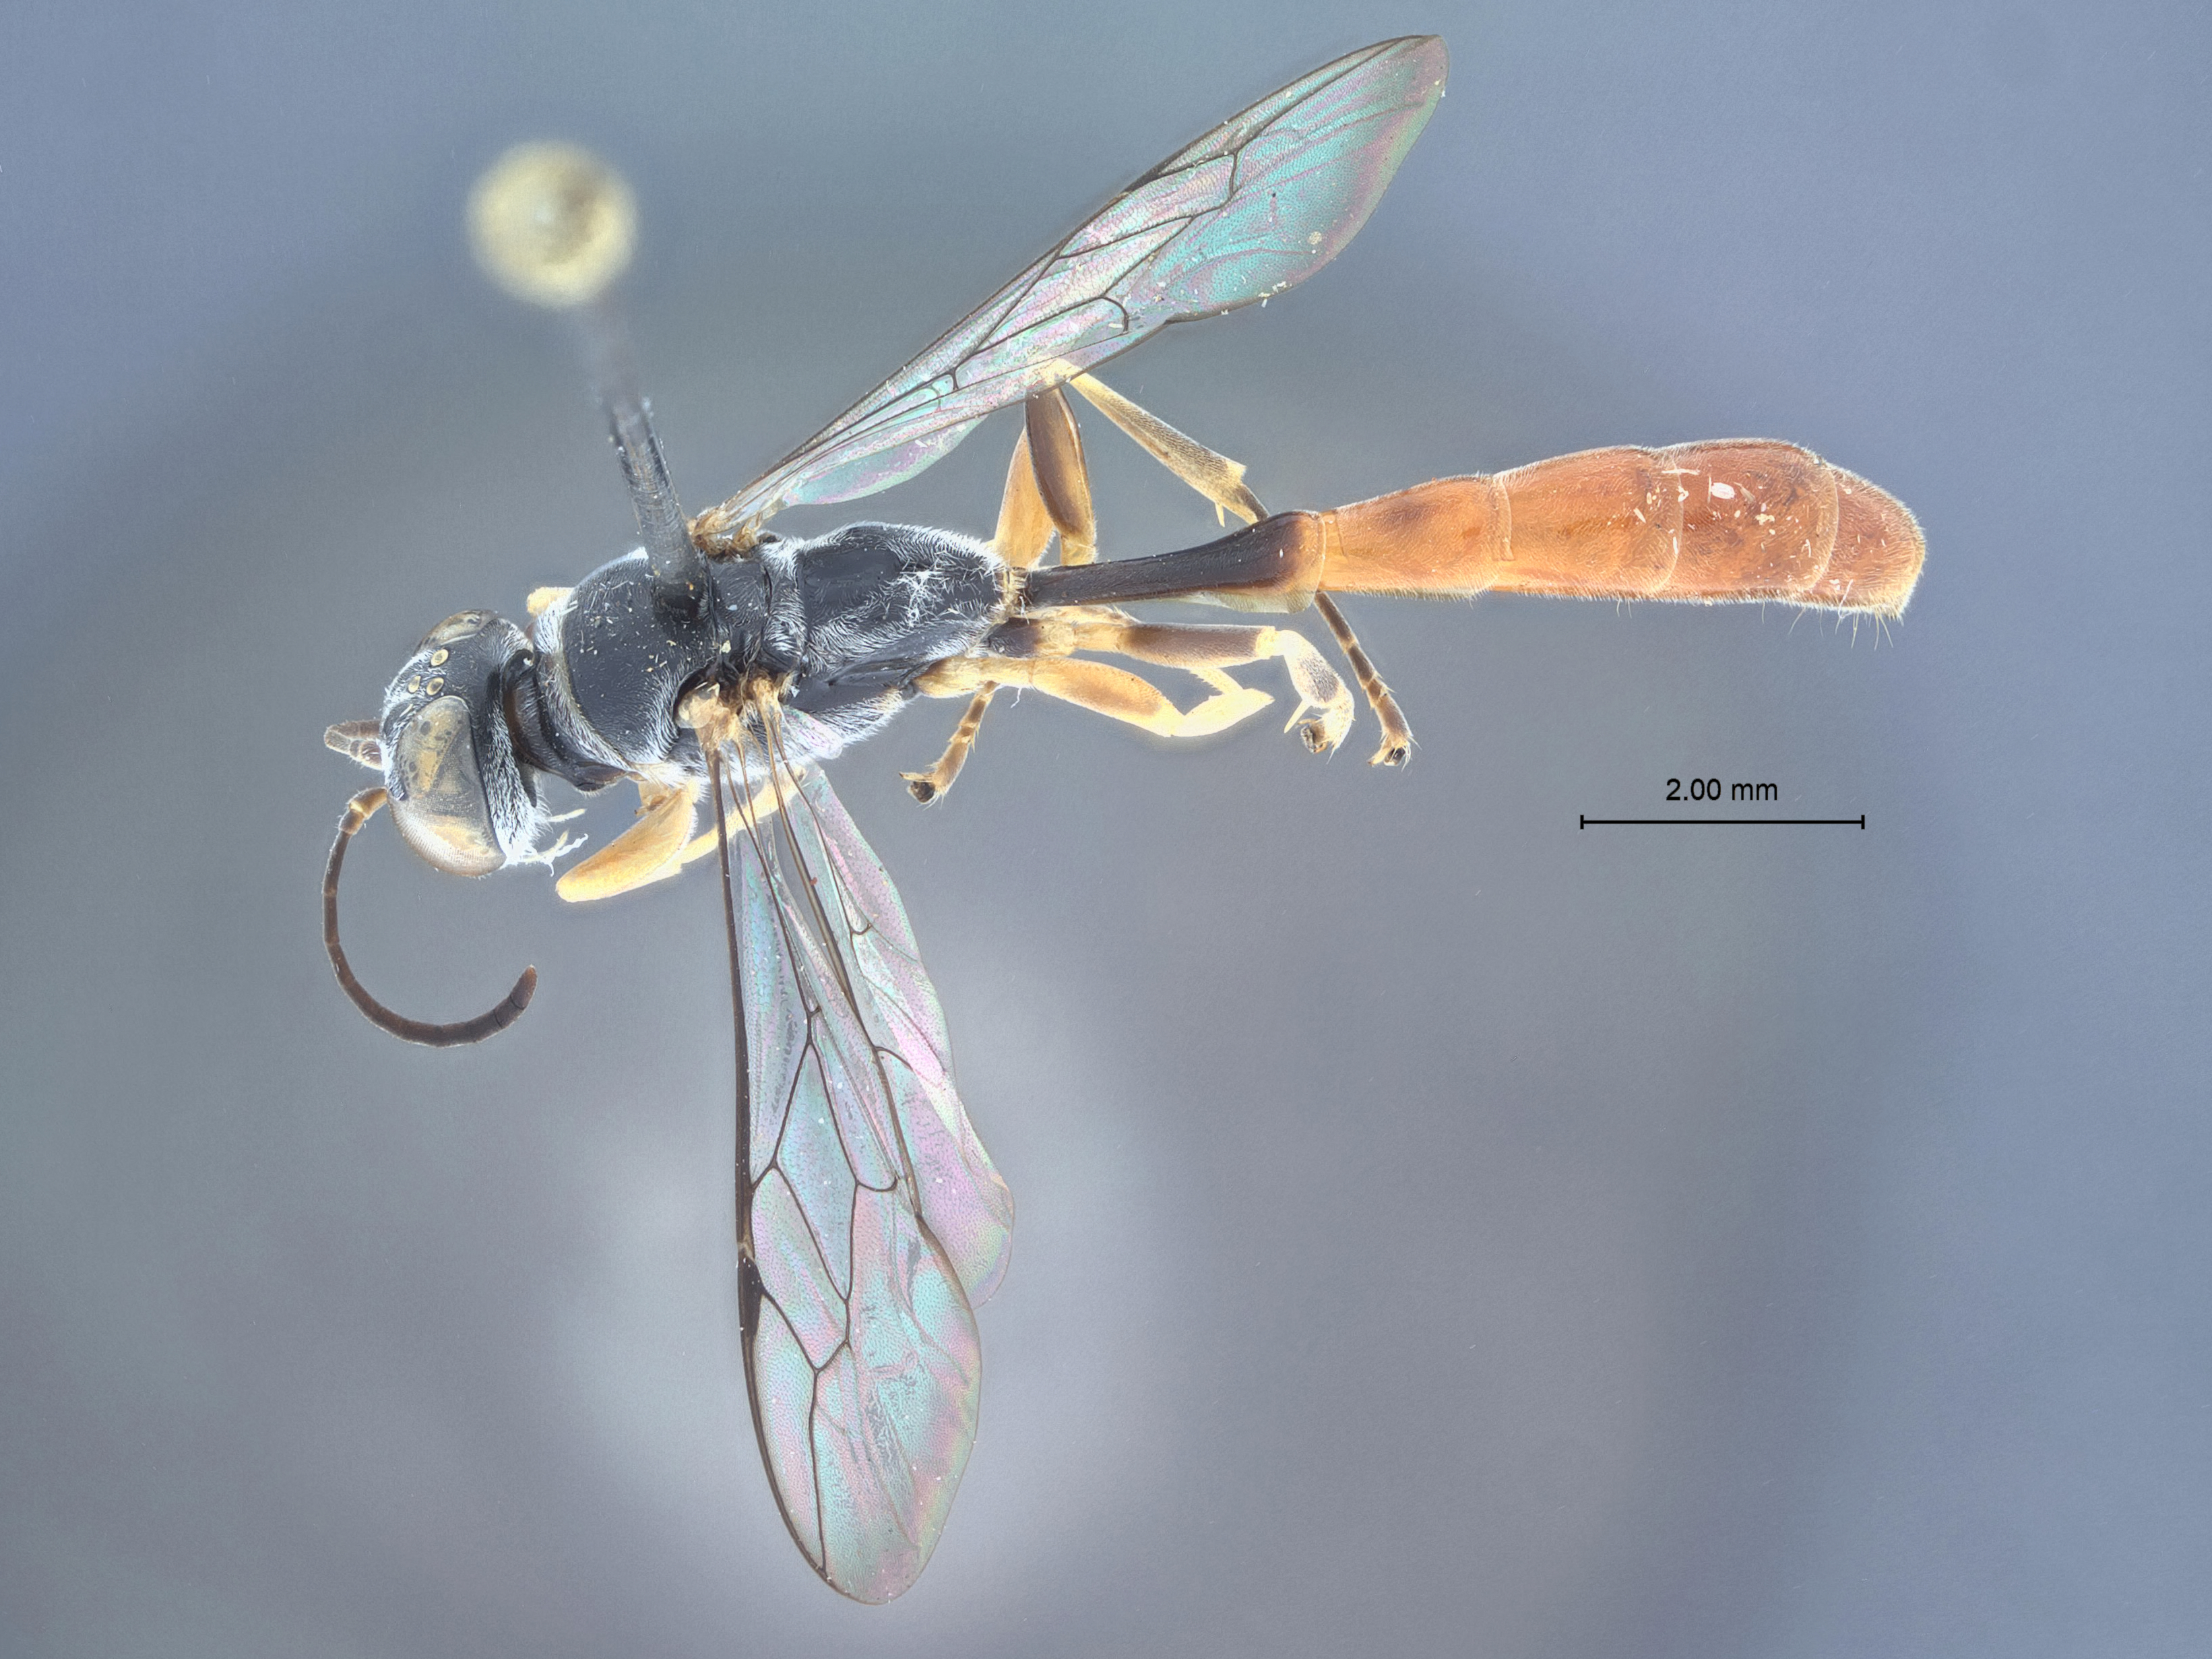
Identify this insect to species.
Trypoxylon kitulgalaense
